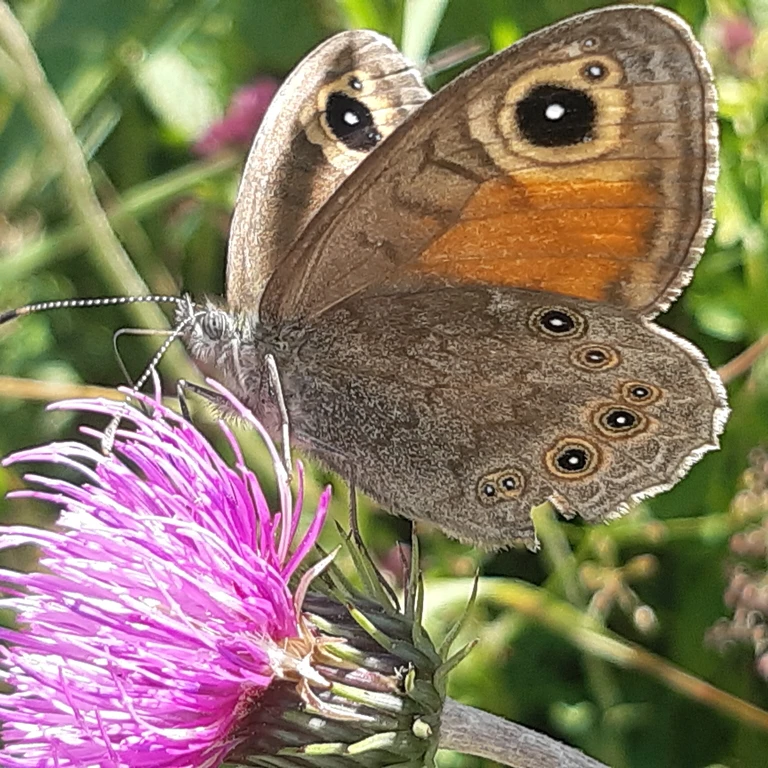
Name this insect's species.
Lasiommata maera (also Pararge maera)
